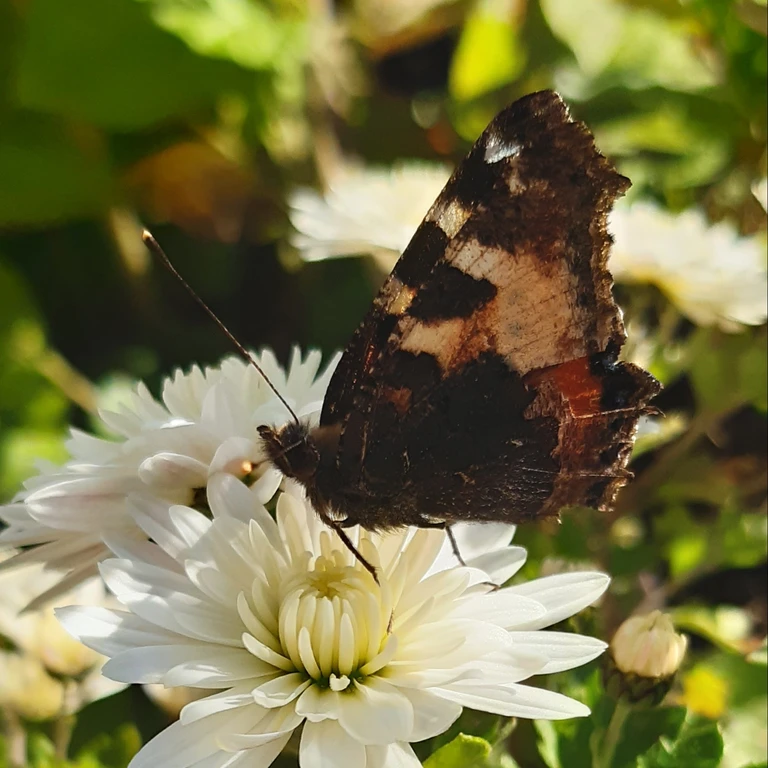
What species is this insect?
Aglais urticae
